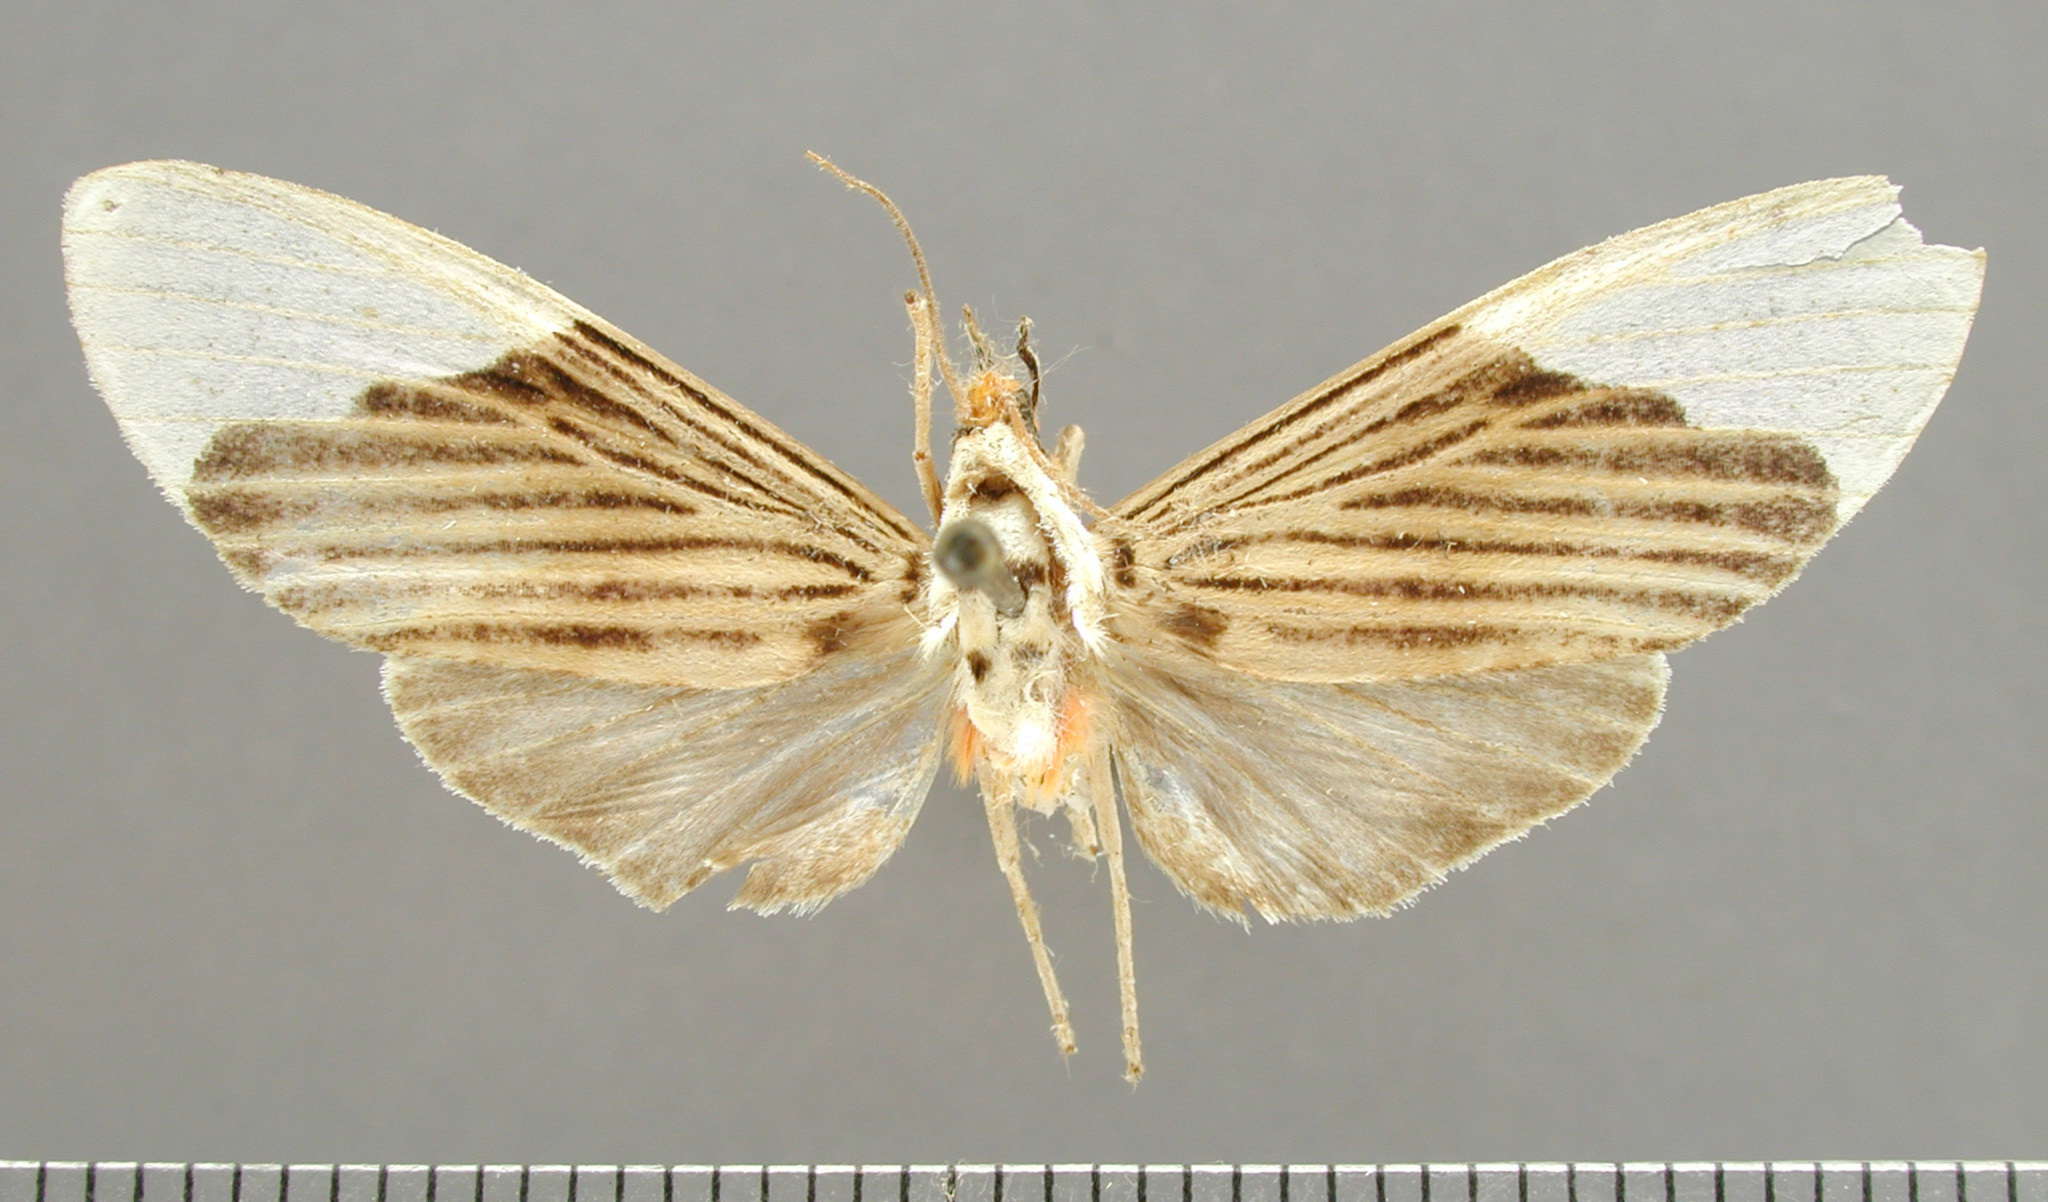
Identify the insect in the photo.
Automolis leucapera
